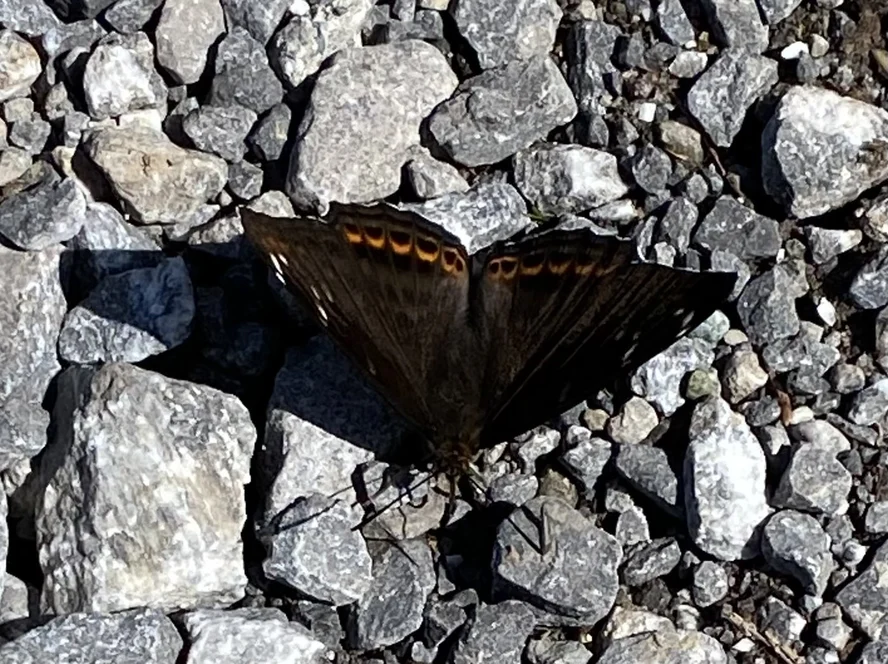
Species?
Limenitis populi
